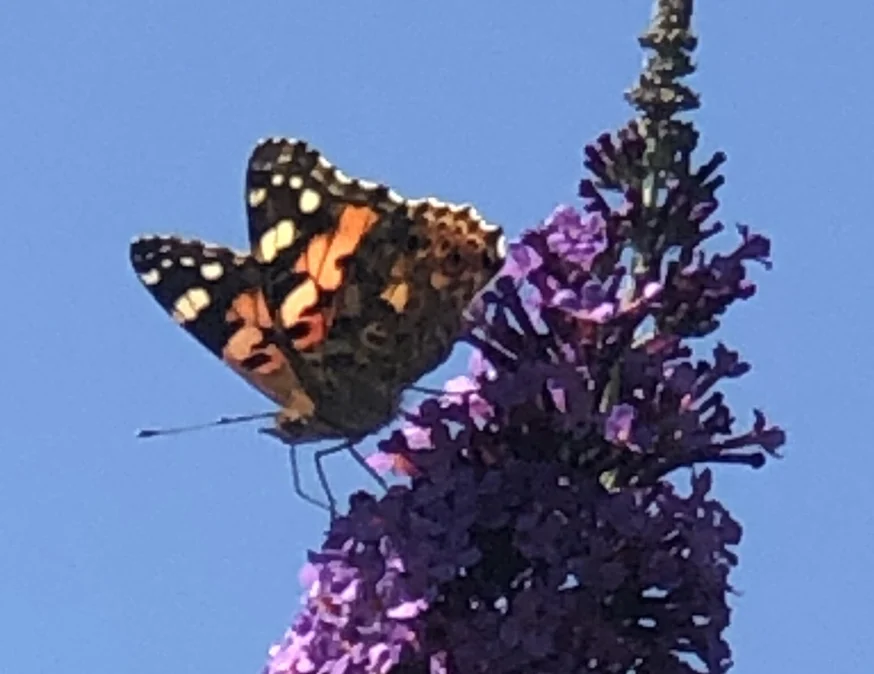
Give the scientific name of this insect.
Vanessa cardui
